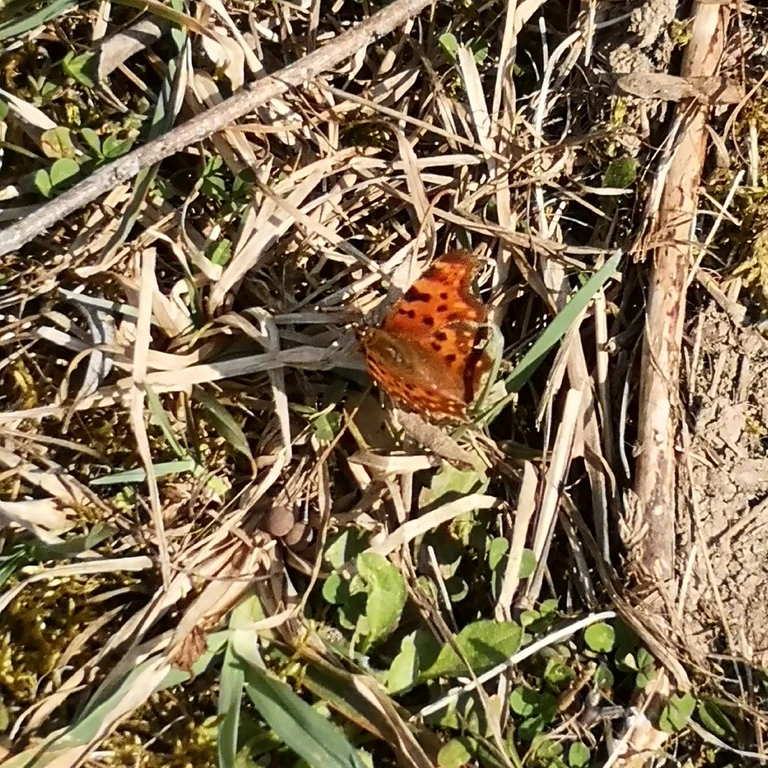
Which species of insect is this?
Polygonia c-album
